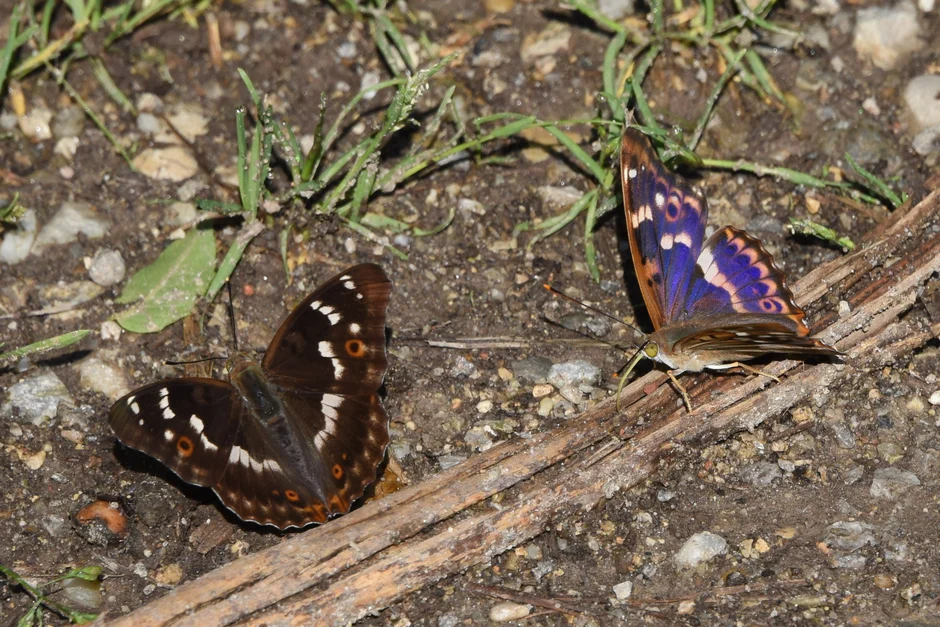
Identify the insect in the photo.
Apatura ilia
